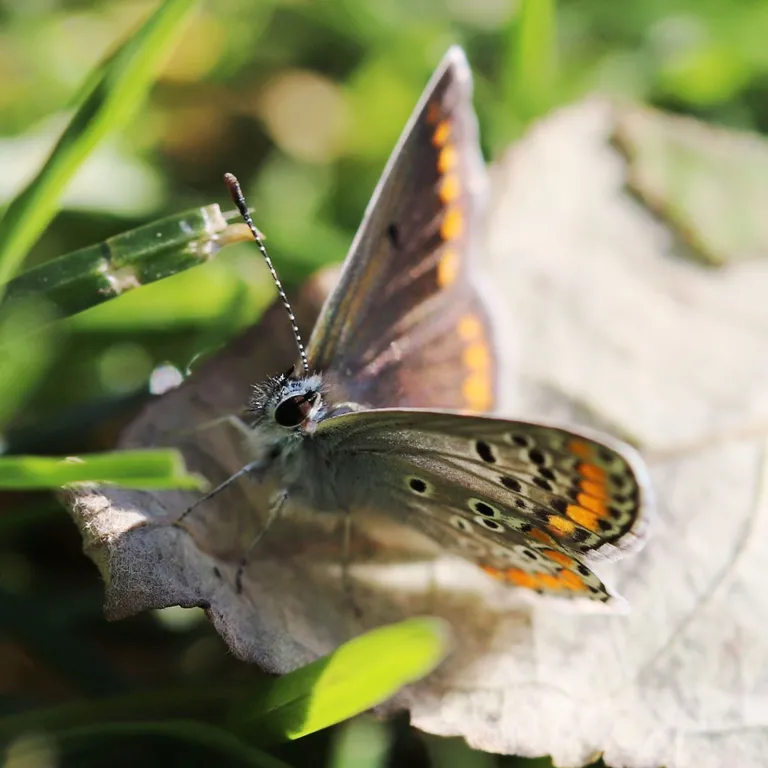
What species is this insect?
Aricia agestis/artaxerxes
